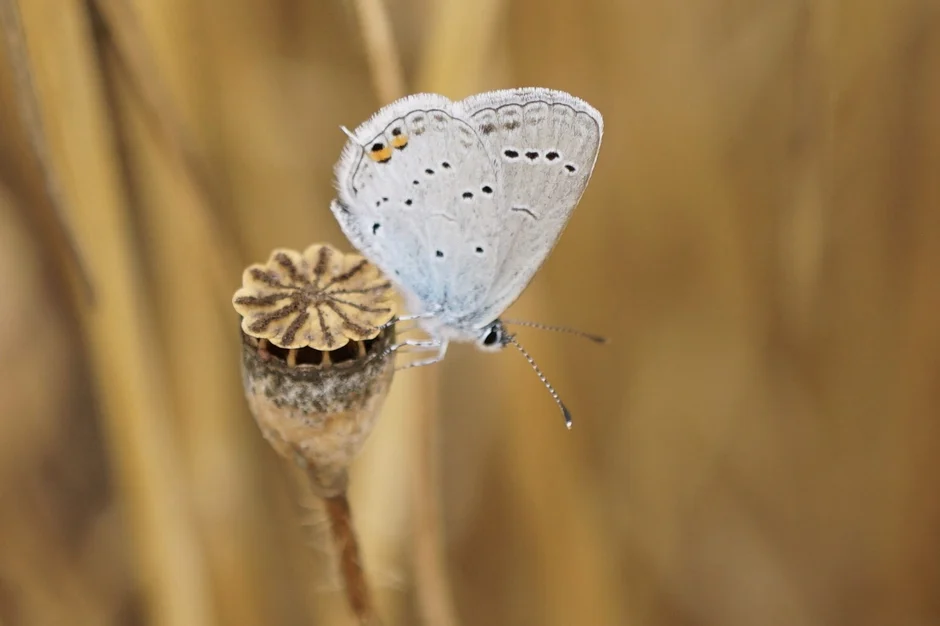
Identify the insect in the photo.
Cupido argiades (also Elkalyce argiades)
